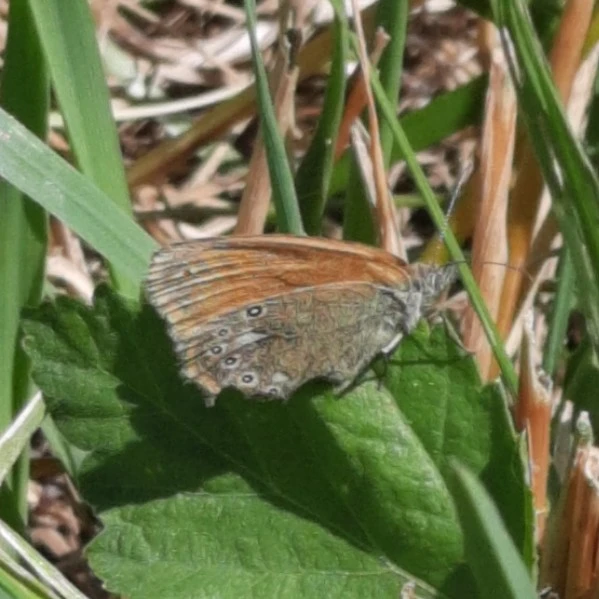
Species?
Coenonympha glycerion (also Coenonympha iphis)
